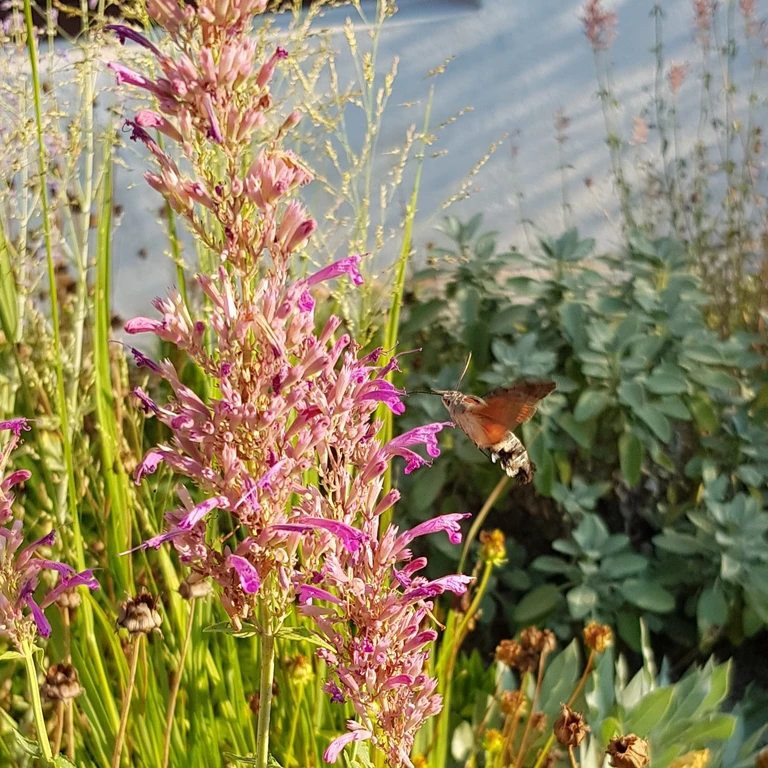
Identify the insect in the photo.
Macroglossum stellatarum
